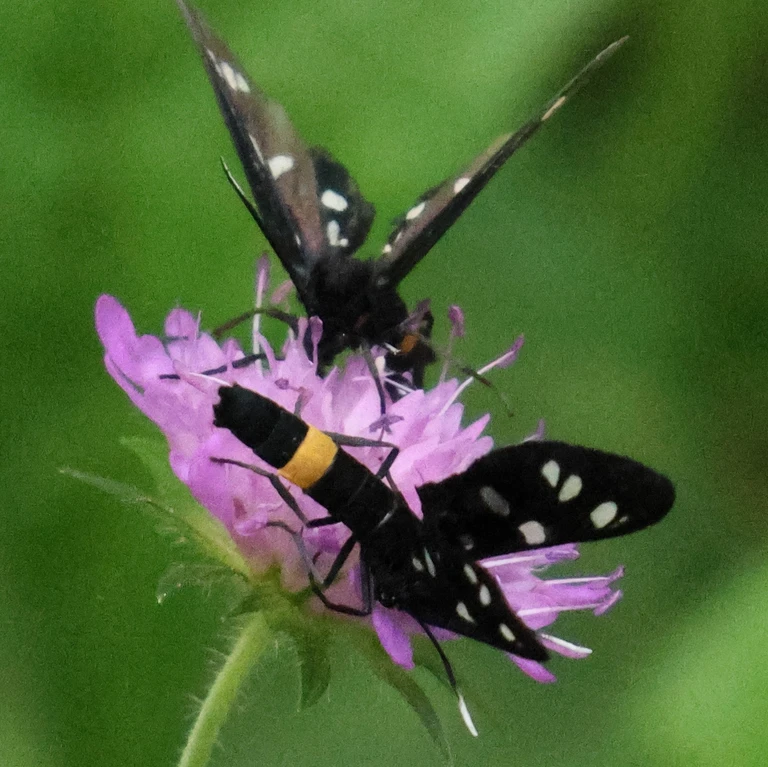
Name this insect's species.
Amata phegea
